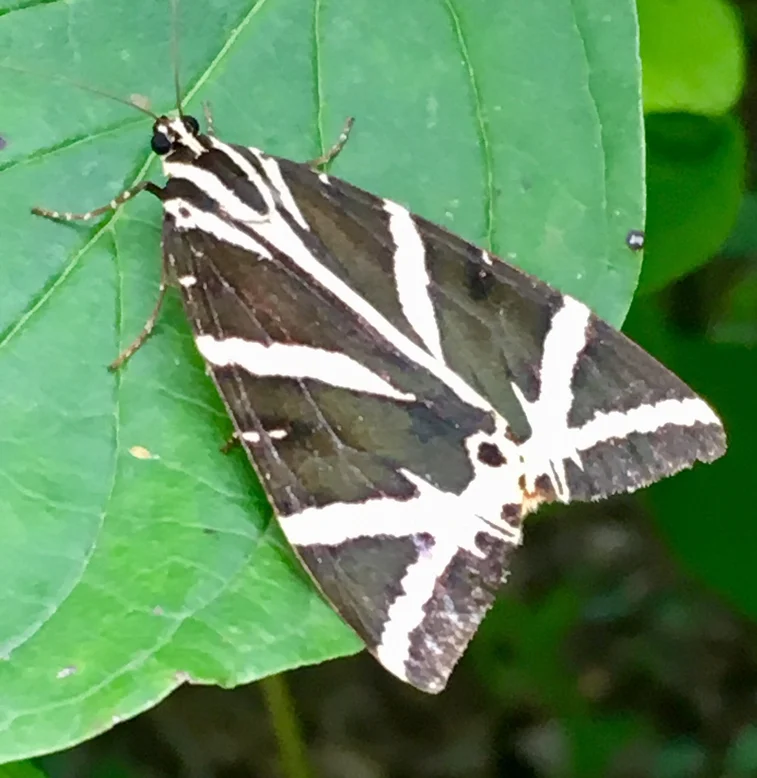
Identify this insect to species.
Euplagia quadripunctaria
